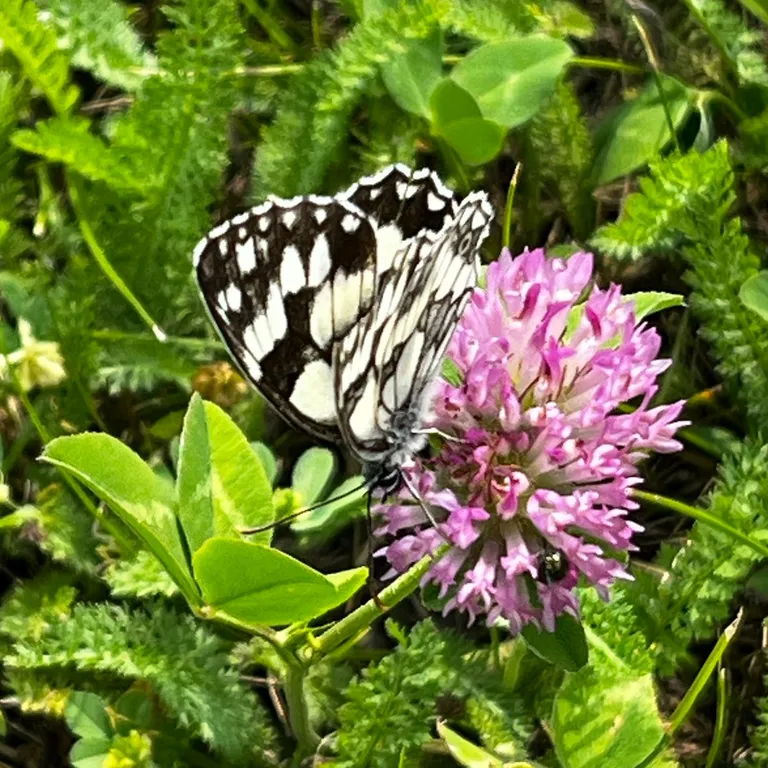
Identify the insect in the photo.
Melanargia galathea
